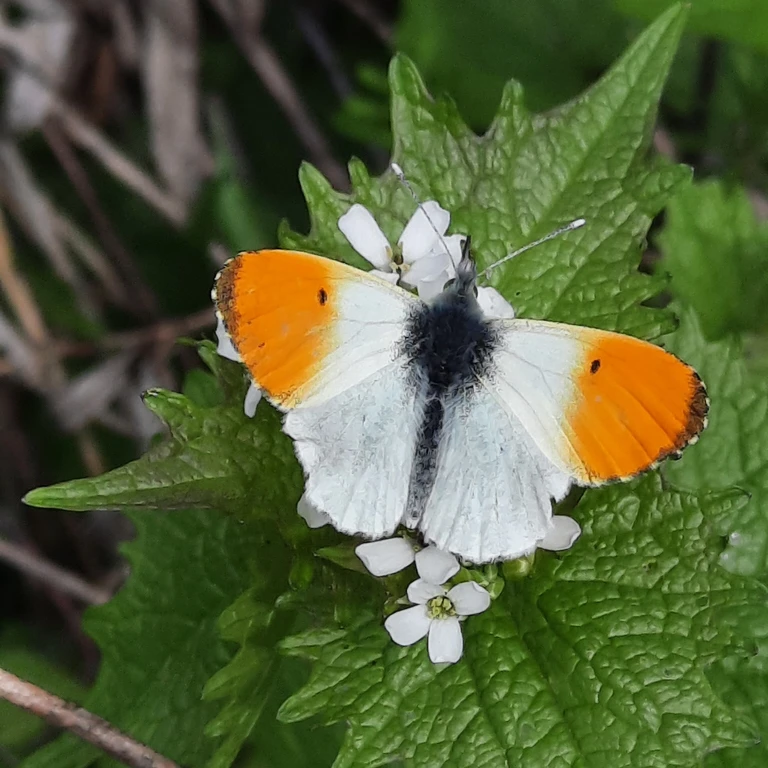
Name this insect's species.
Anthocharis cardamines
